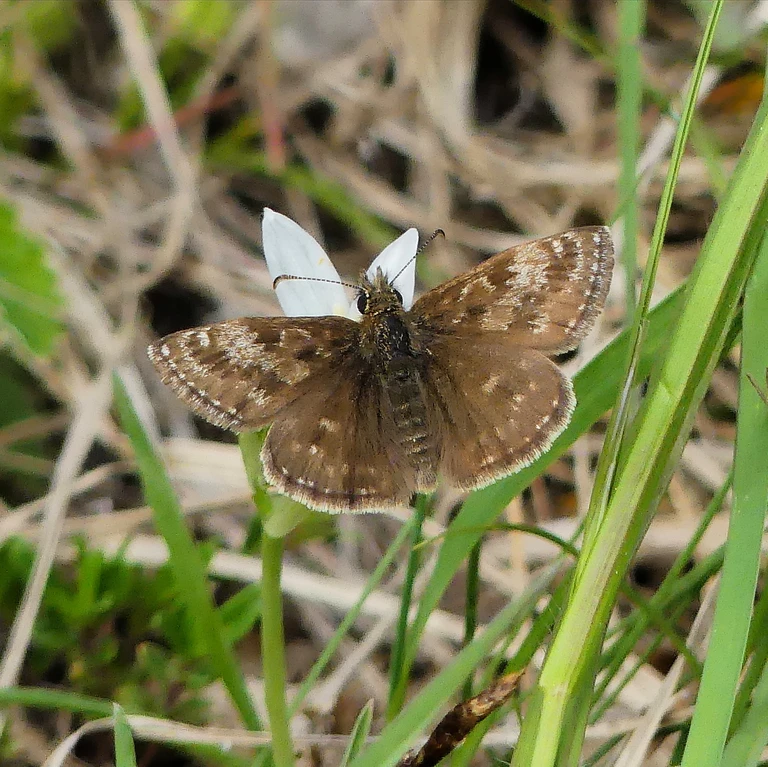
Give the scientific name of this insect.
Erynnis tages
